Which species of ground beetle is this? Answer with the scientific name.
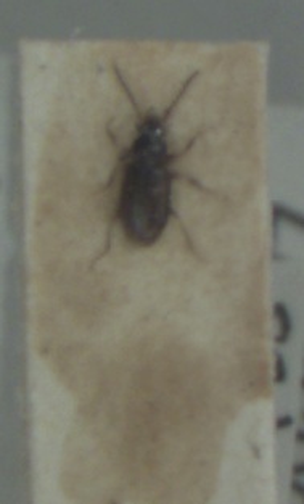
Tachys bistriatus
